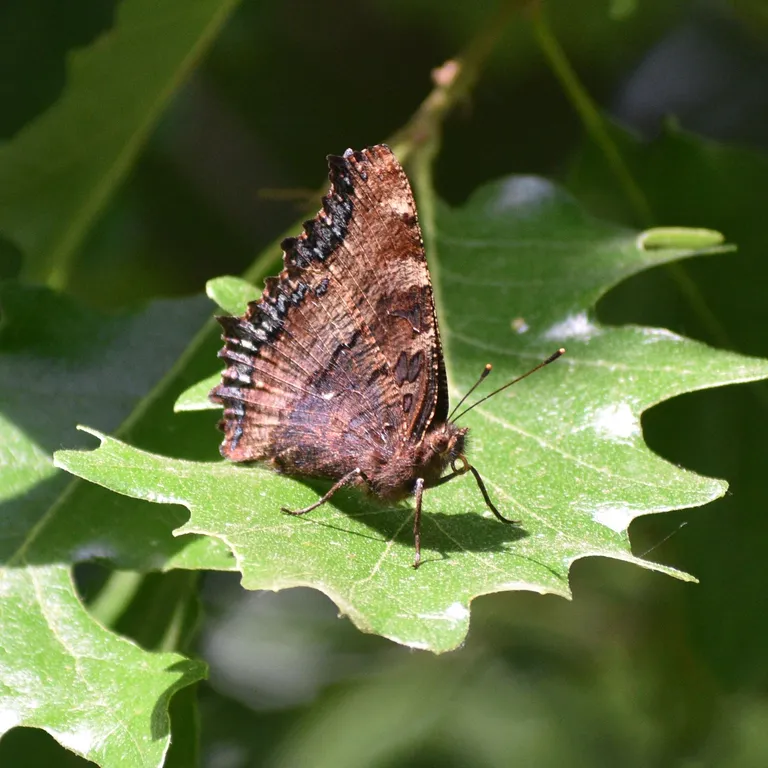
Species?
Nymphalis polychloros
